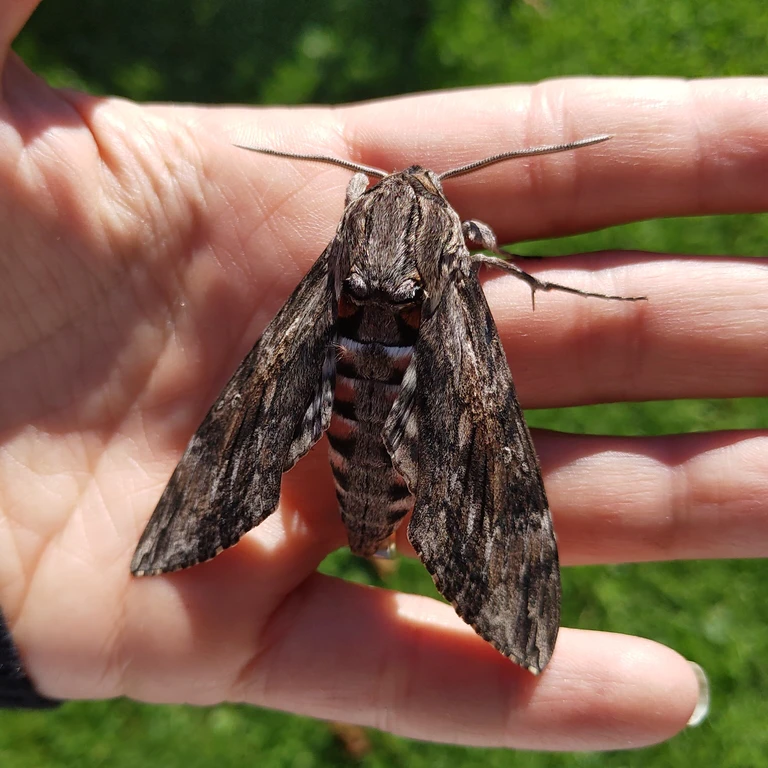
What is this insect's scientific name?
Agrius convolvuli
